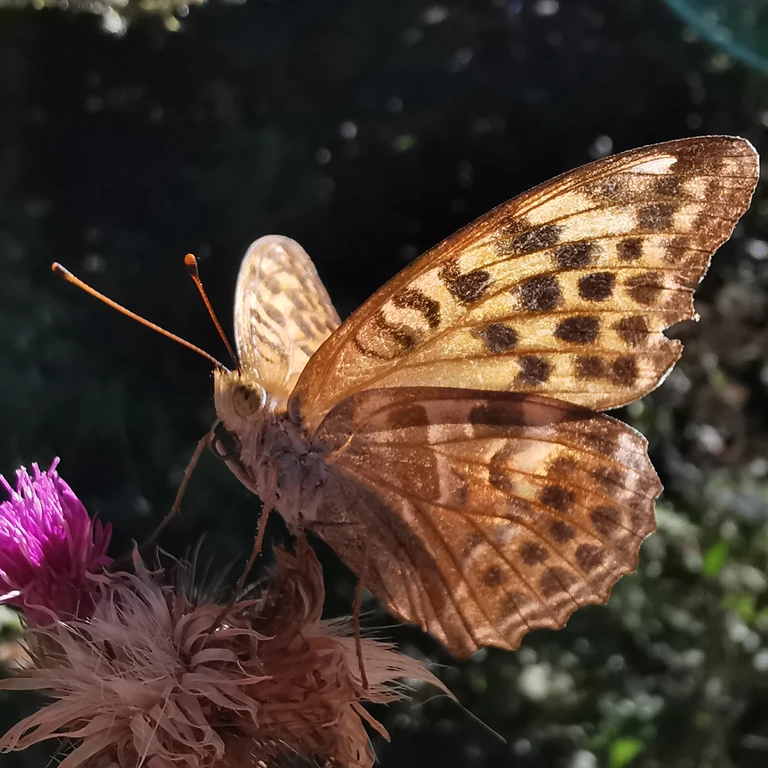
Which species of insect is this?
Argynnis paphia
